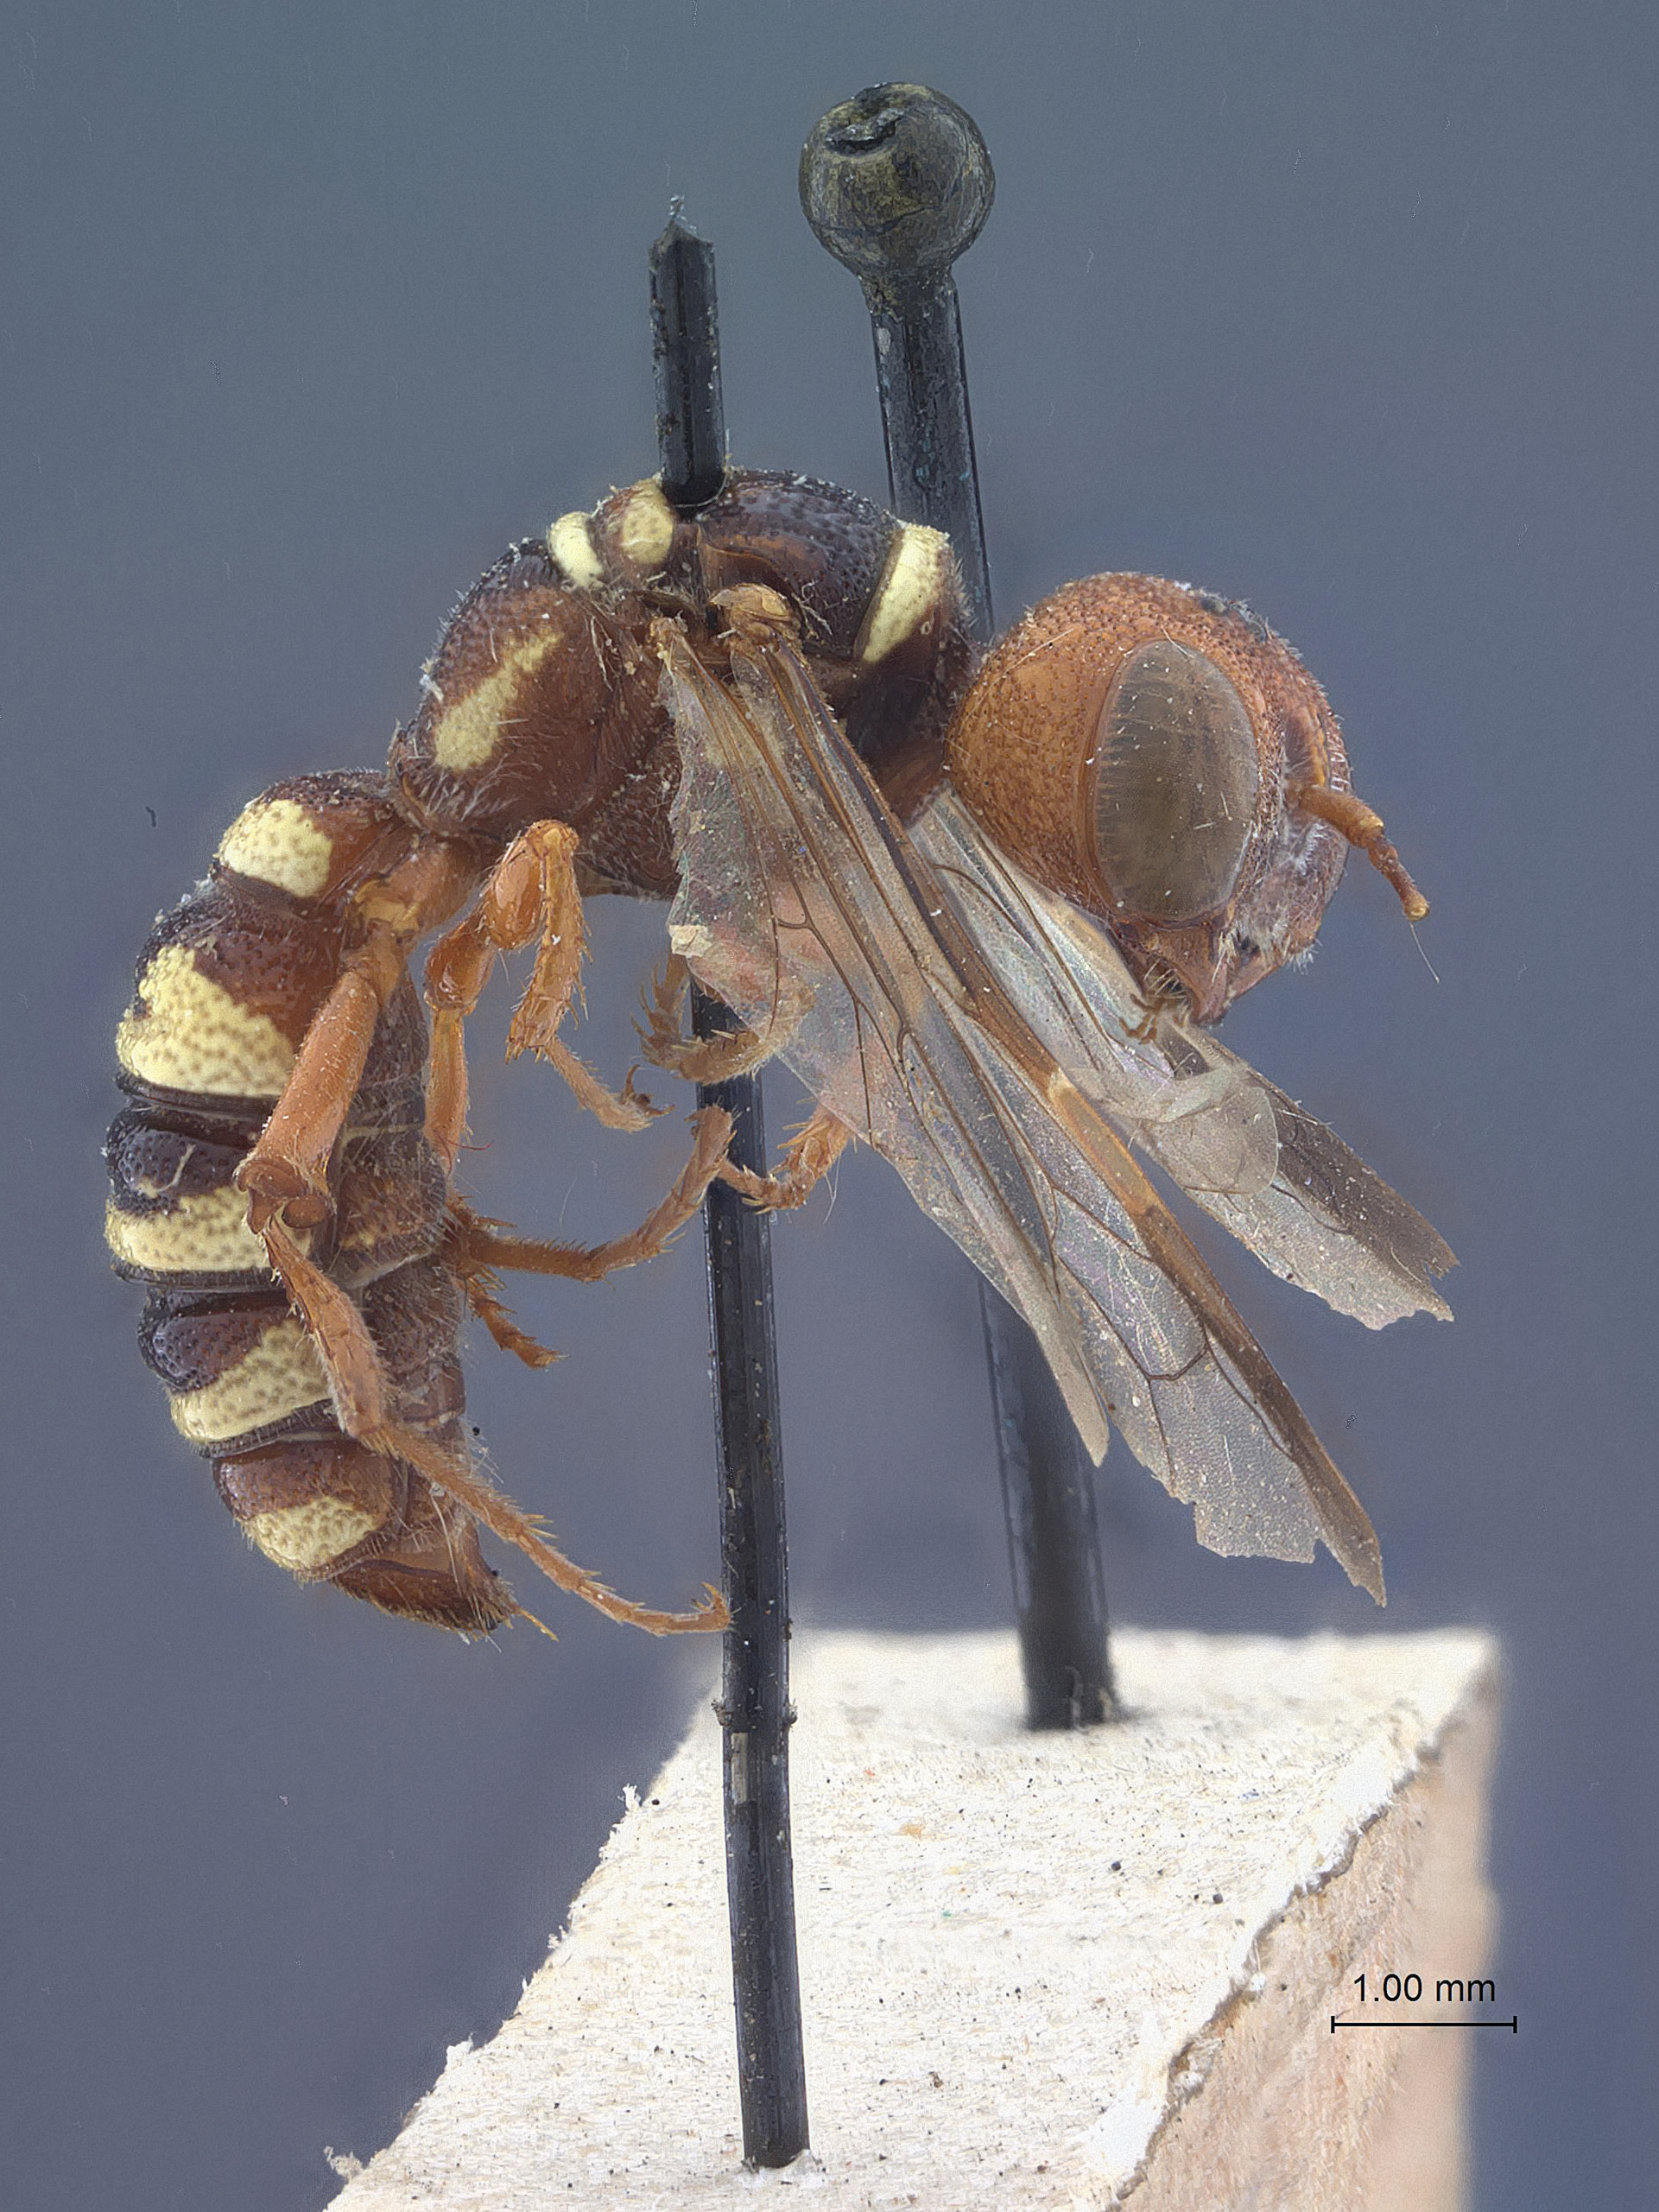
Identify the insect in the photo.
Eucerceris pimarum
